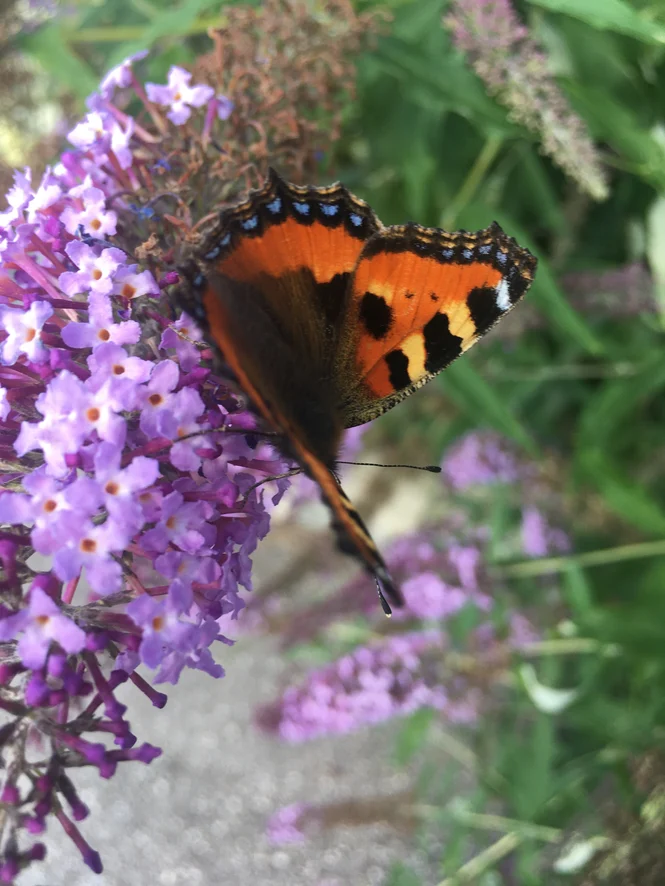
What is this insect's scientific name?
Aglais urticae
